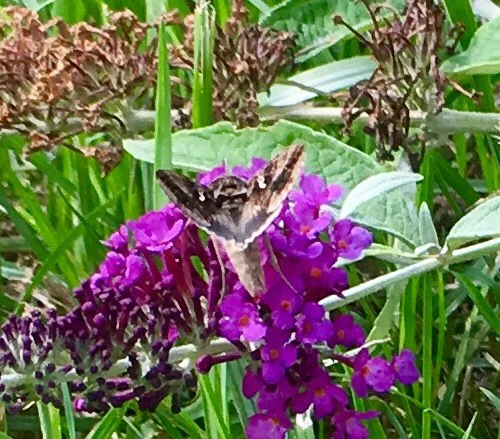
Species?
Autographa gamma
